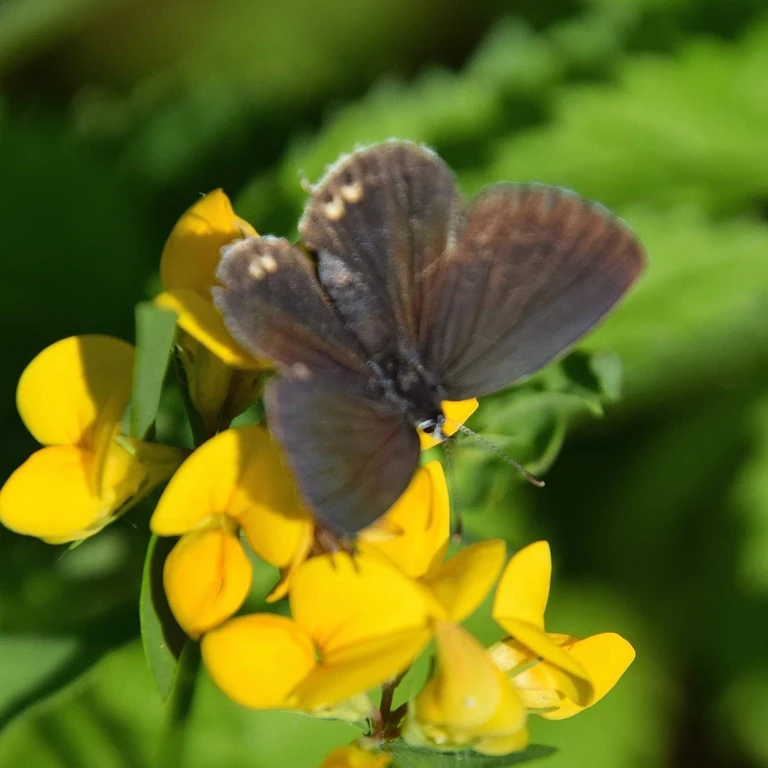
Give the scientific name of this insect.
Cupido argiades (also Elkalyce argiades)
